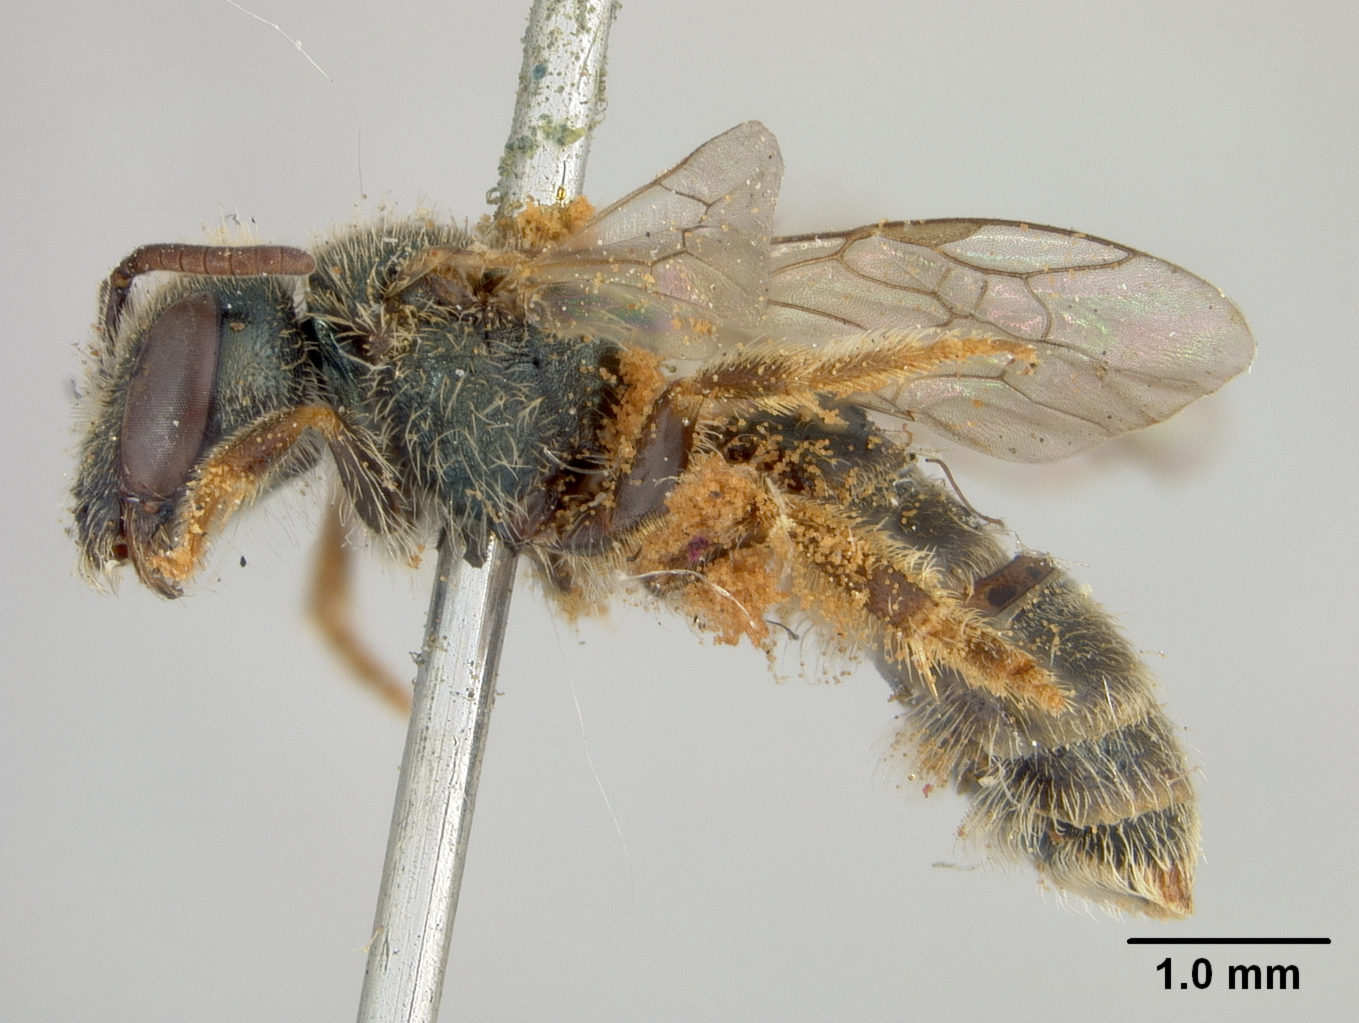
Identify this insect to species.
Halictus expertus
